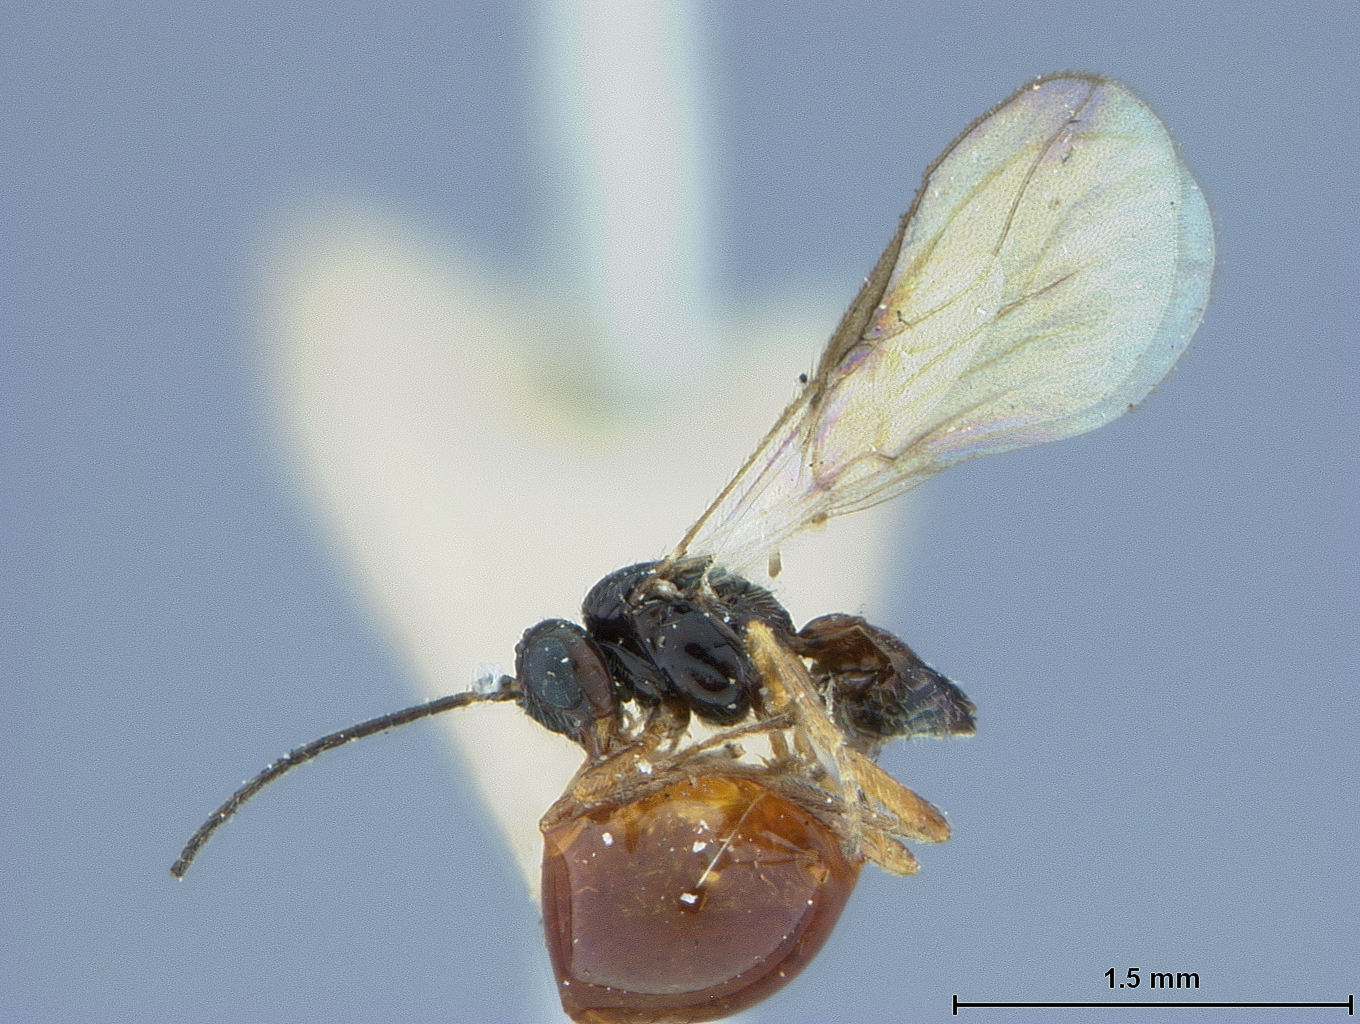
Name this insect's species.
Aclisis montana
